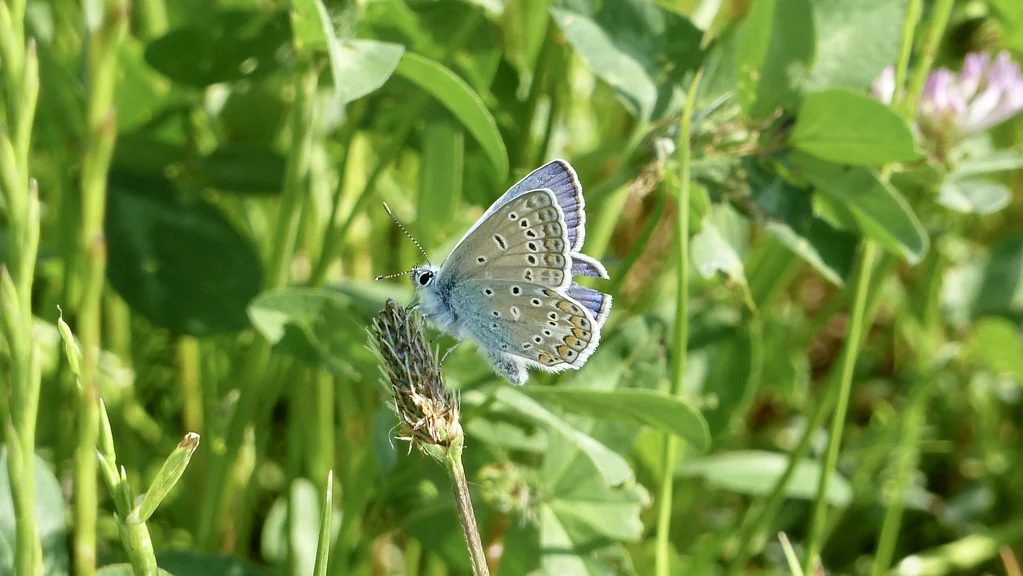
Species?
Polyommatus icarus
